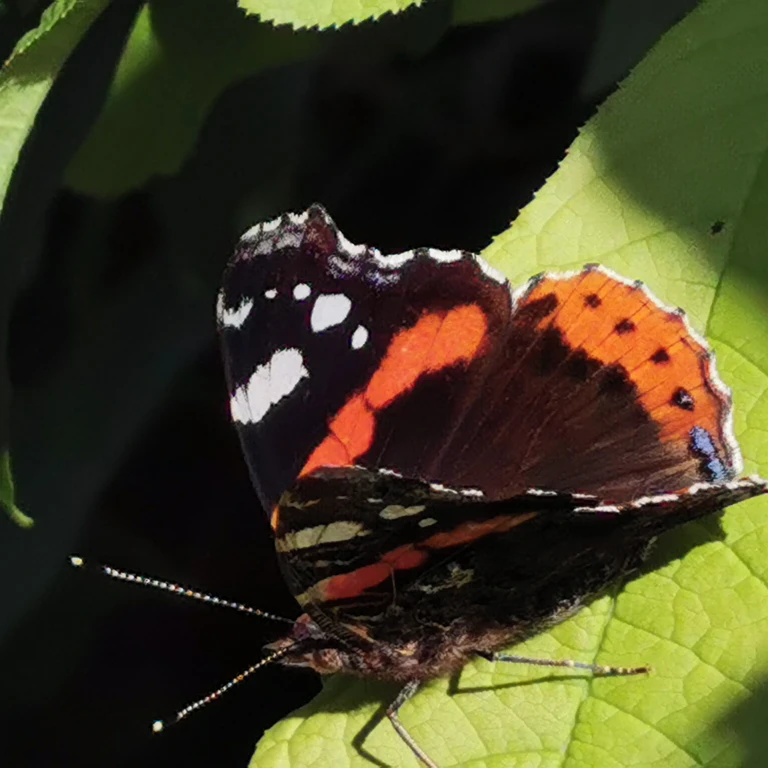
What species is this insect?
Vanessa atalanta
